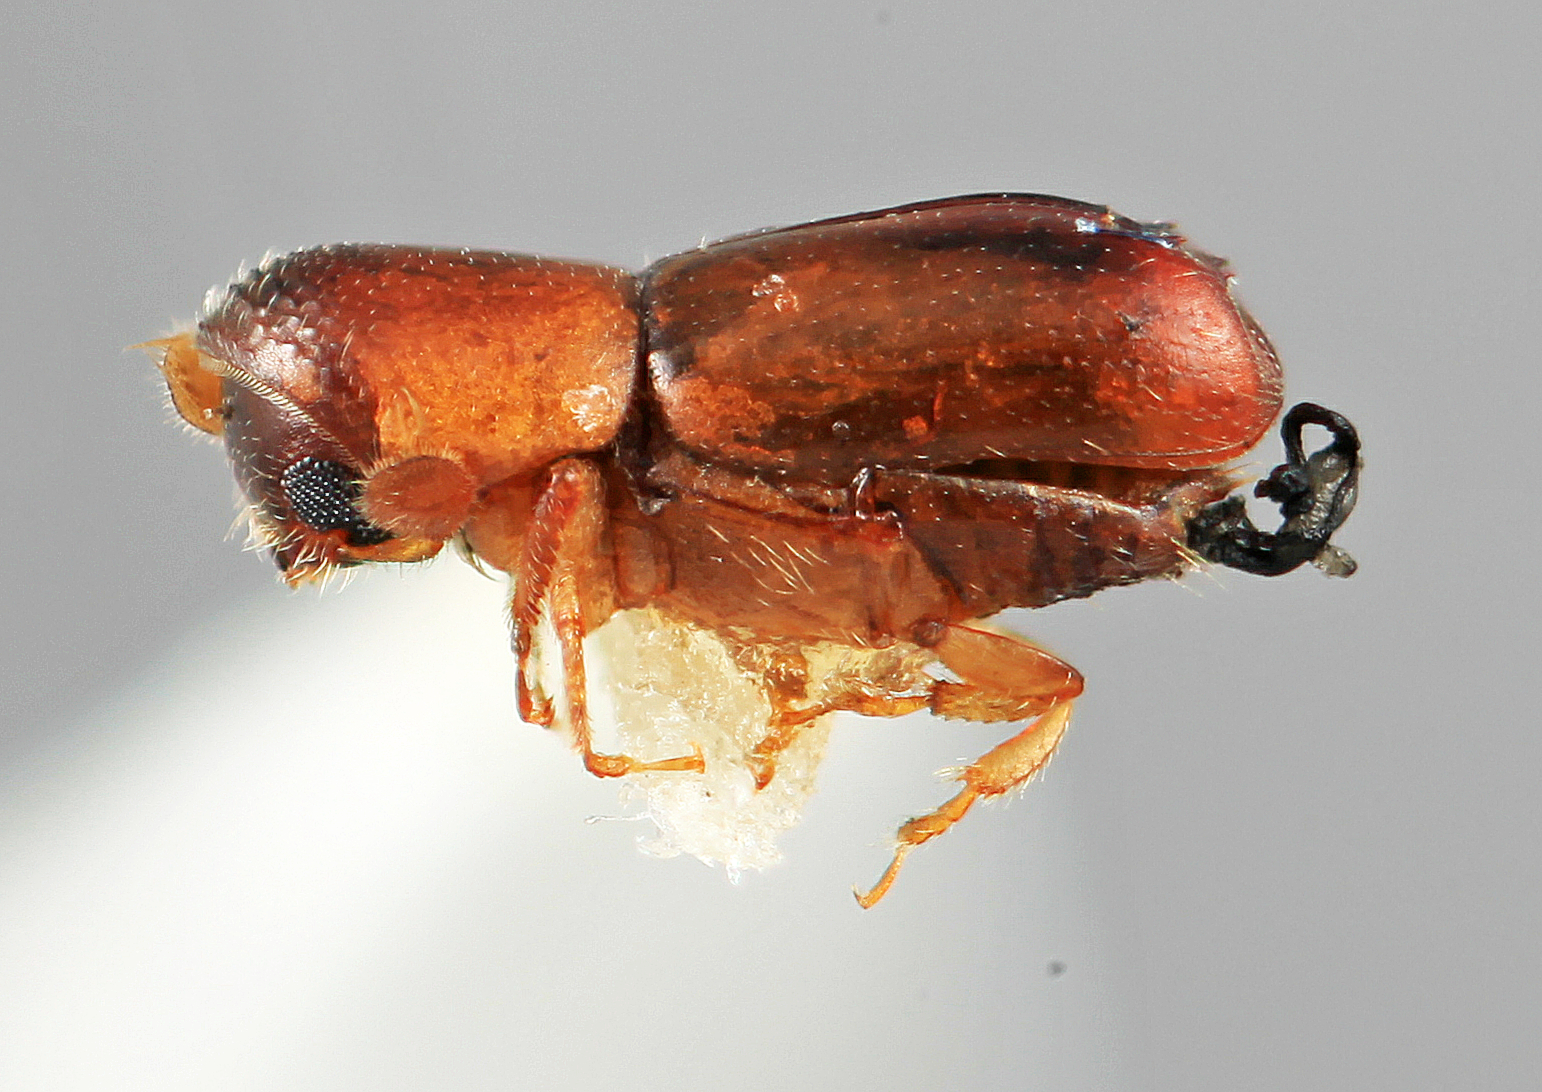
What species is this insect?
Microcorthylus inops
